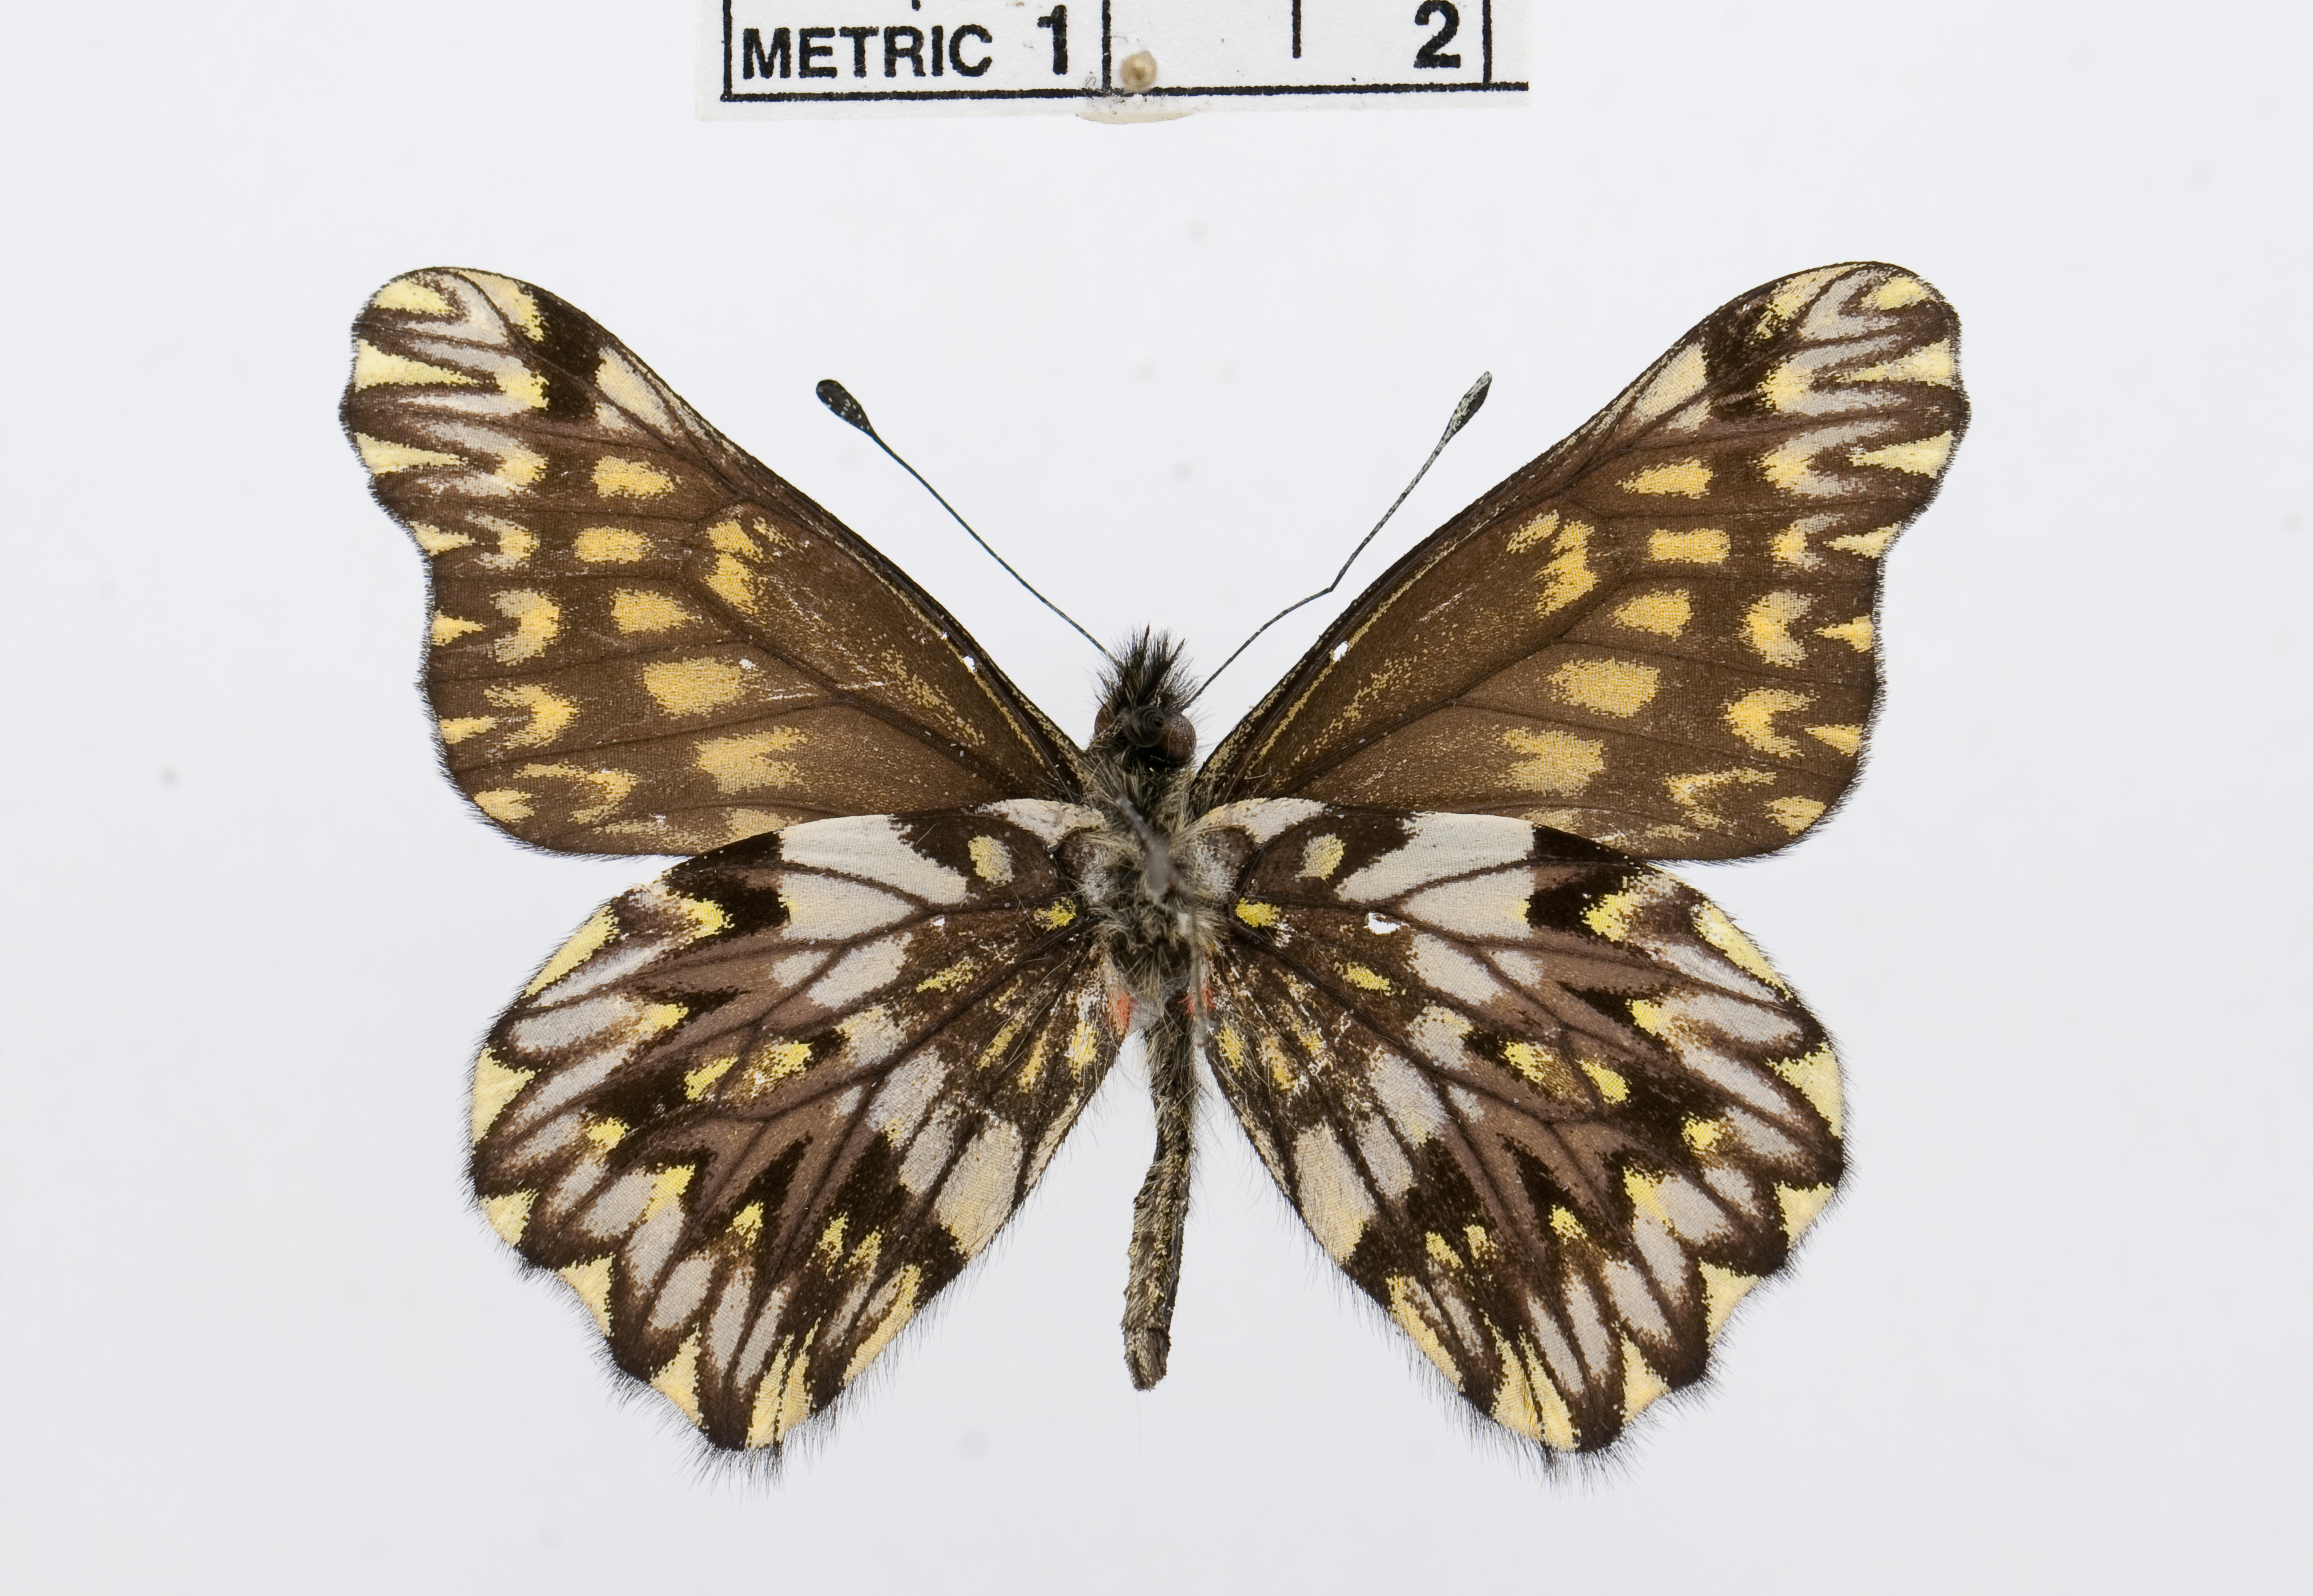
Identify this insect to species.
Catasticta modesta
